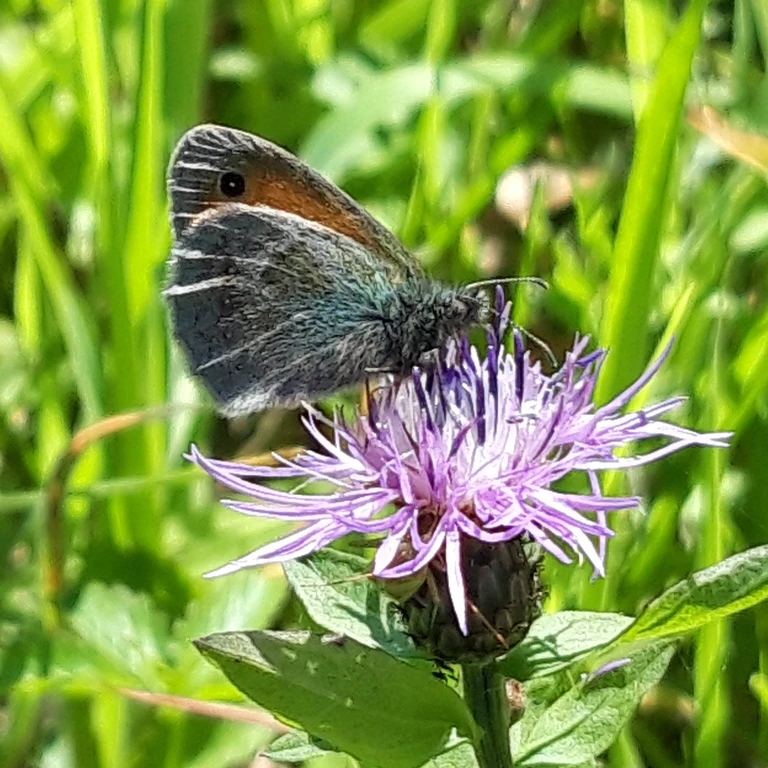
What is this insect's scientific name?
Coenonympha pamphilus
